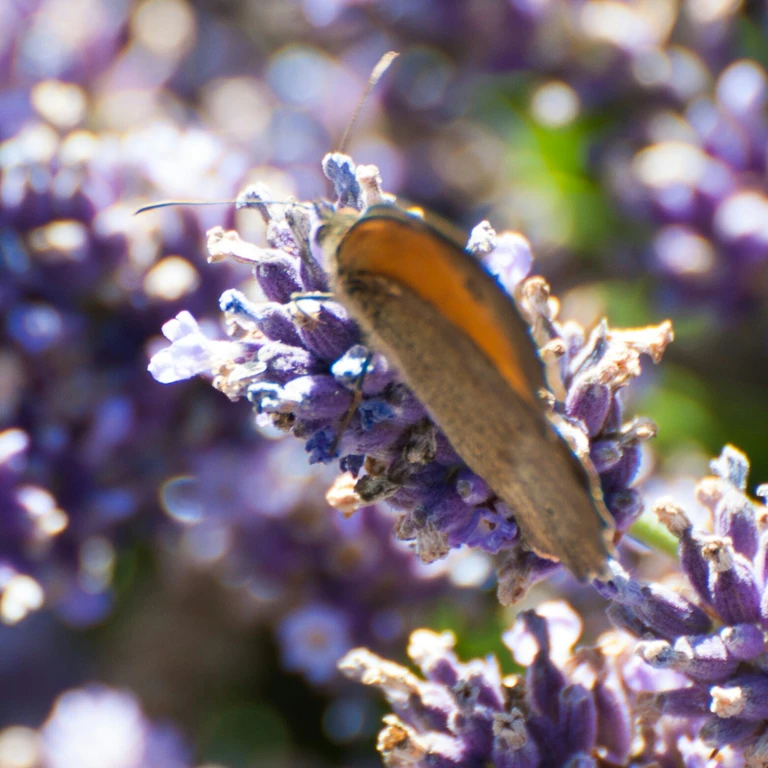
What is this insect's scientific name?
Maniola jurtina
